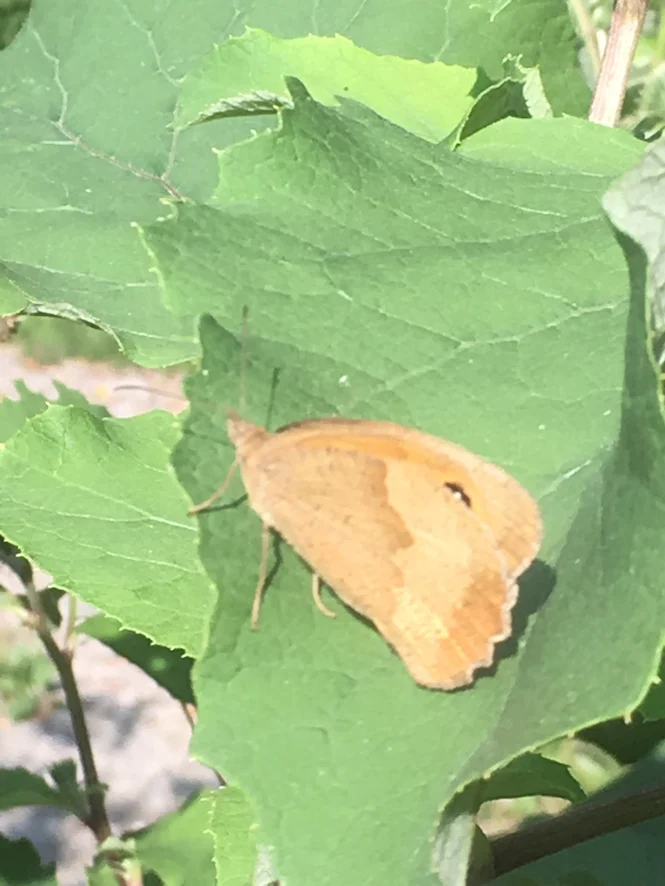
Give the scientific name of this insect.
Maniola jurtina
